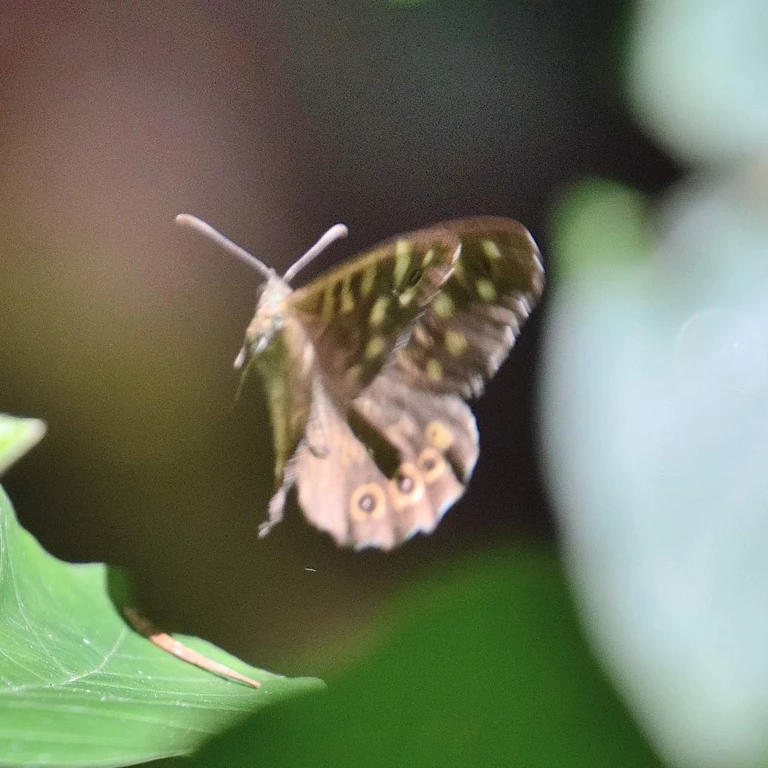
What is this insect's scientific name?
Pararge aegeria
